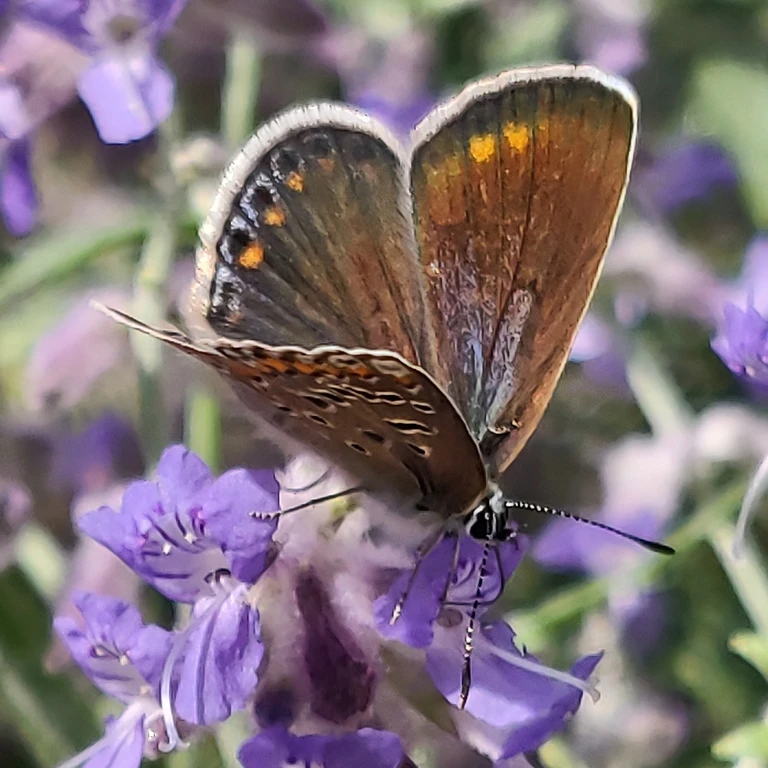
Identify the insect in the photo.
Polyommatus icarus
